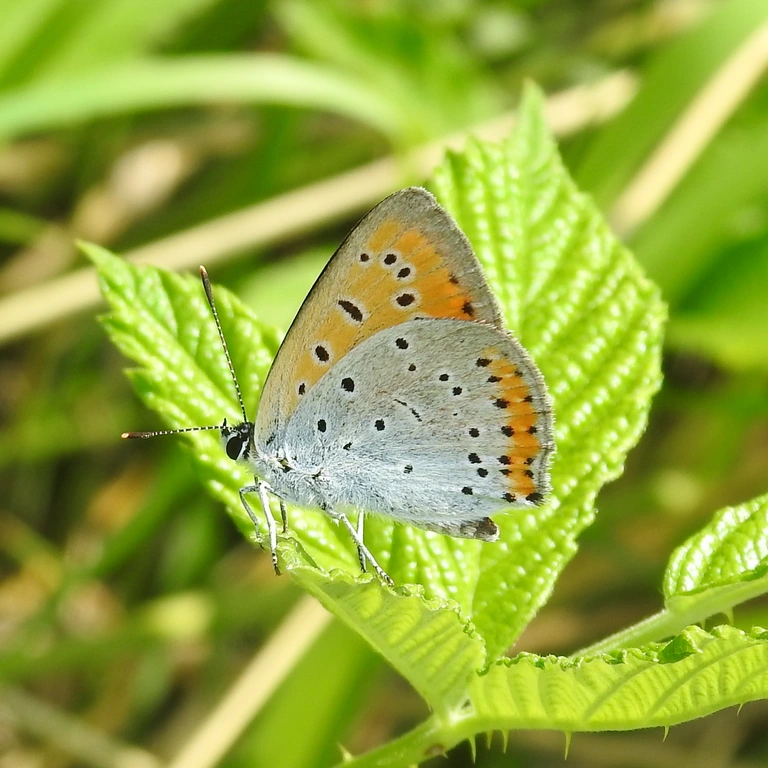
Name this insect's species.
Lycaena dispar
